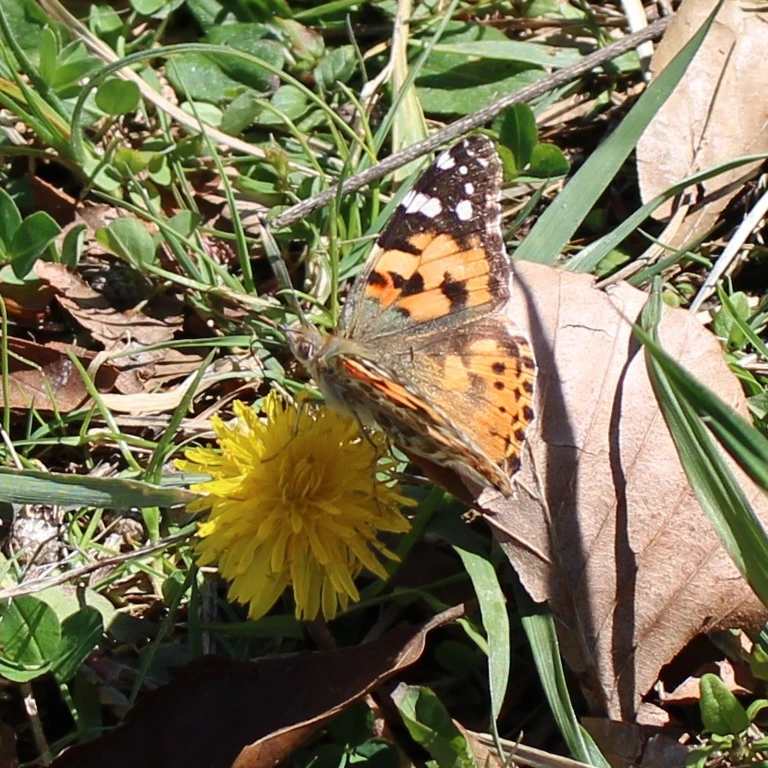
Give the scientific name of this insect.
Vanessa cardui
